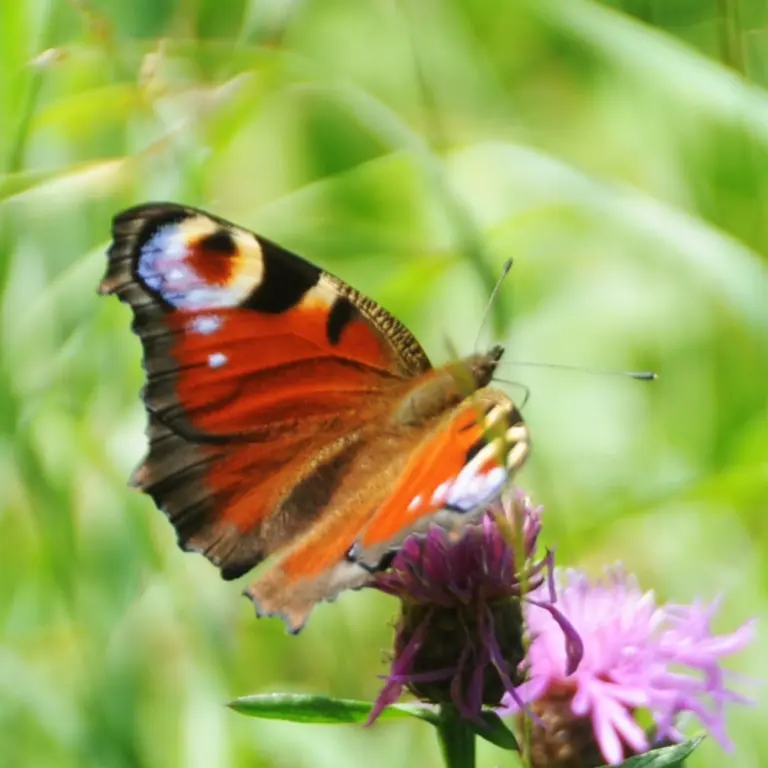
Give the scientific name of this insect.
Aglais io
